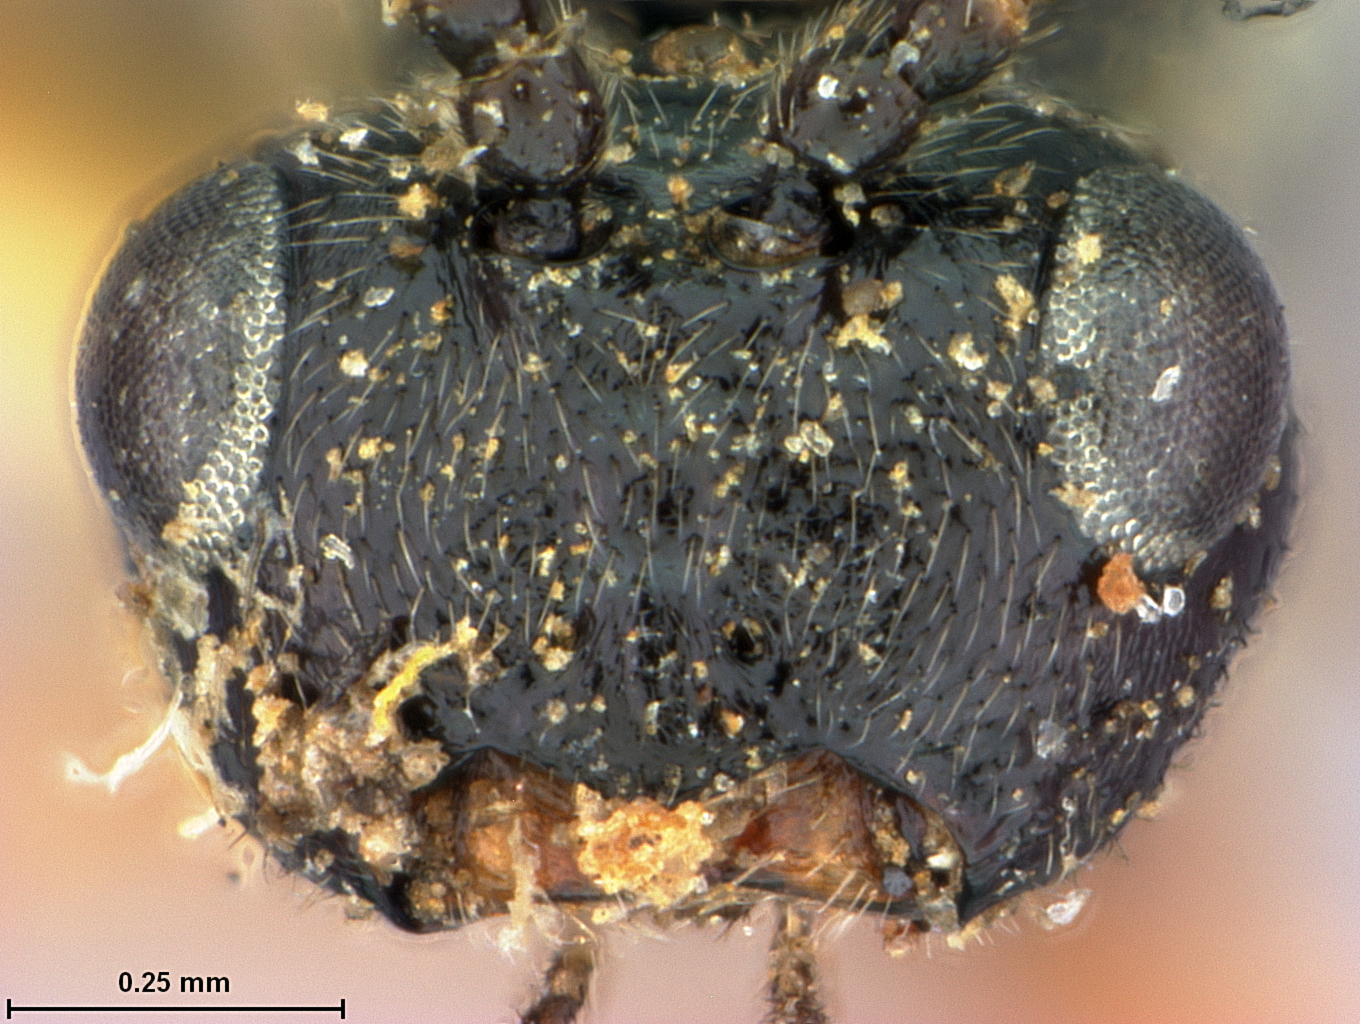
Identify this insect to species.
Rhodites bassetti
